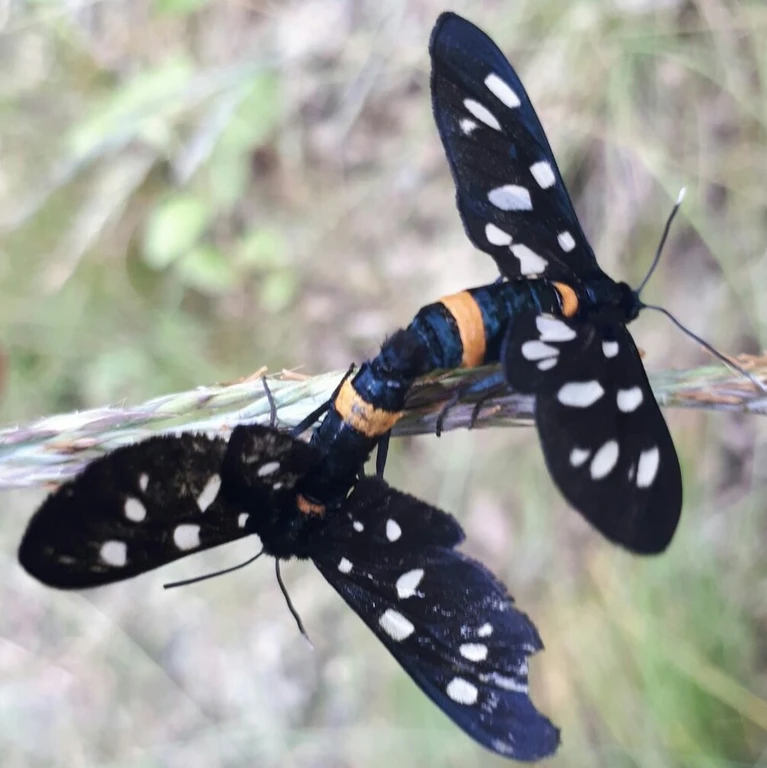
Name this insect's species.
Amata phegea
